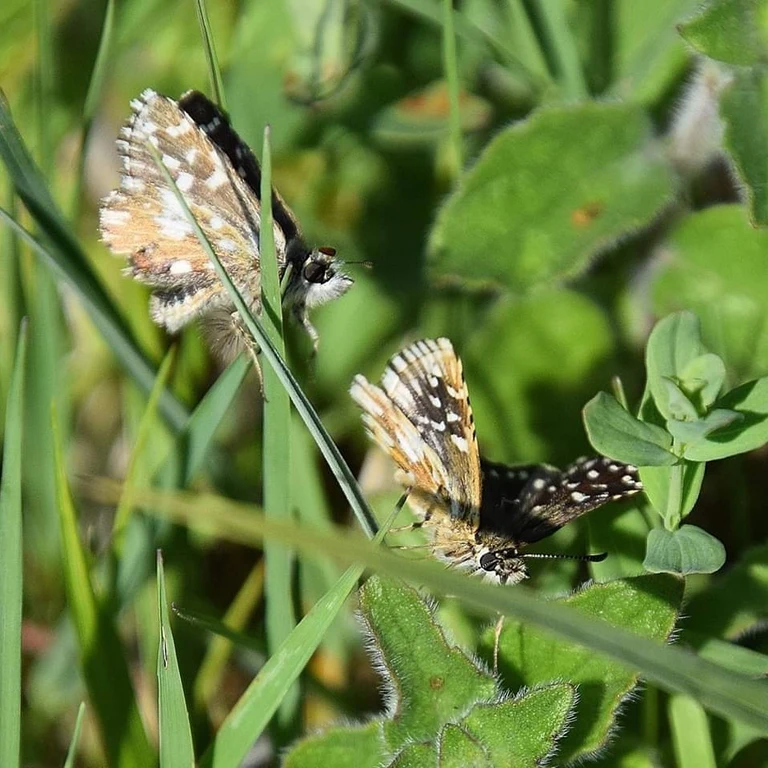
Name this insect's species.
Pyrgus malvae
